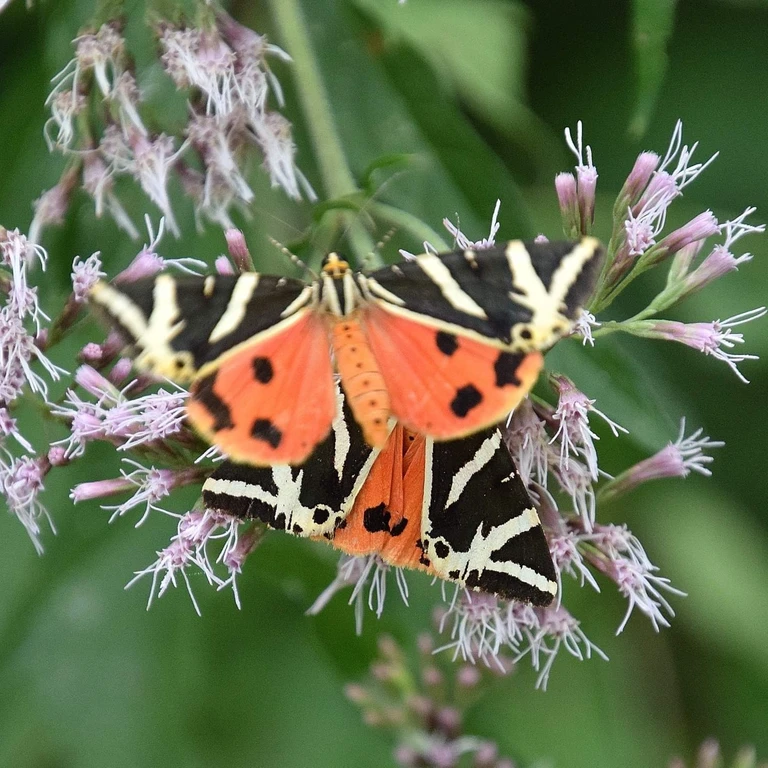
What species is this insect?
Euplagia quadripunctaria
